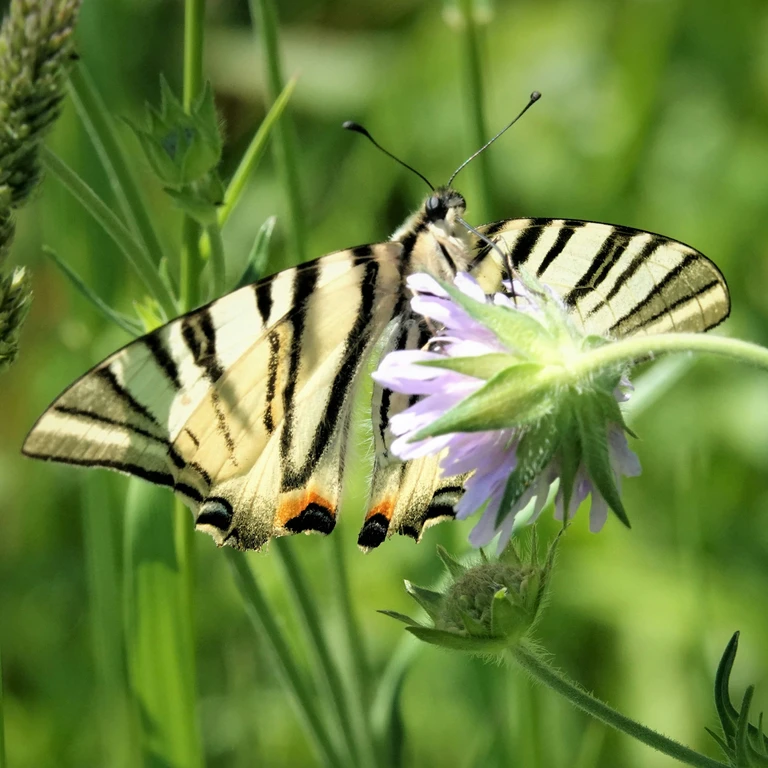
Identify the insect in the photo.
Iphiclides podalirius
